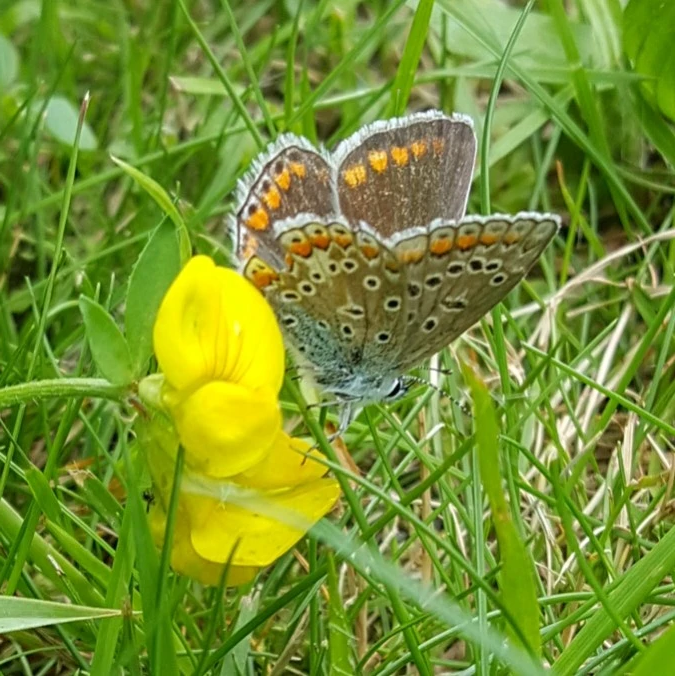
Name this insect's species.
Polyommatus icarus
